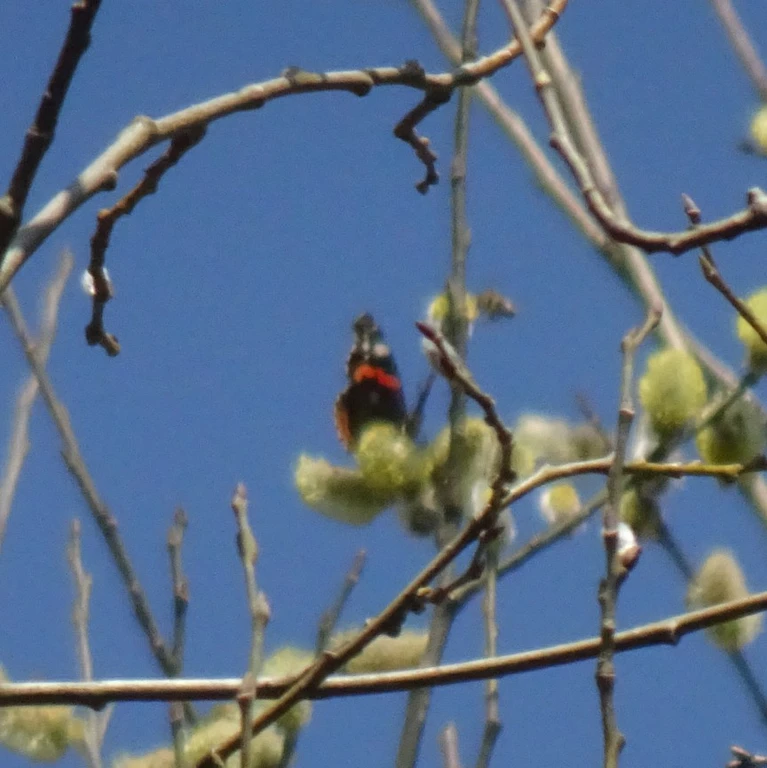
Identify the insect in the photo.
Vanessa atalanta
